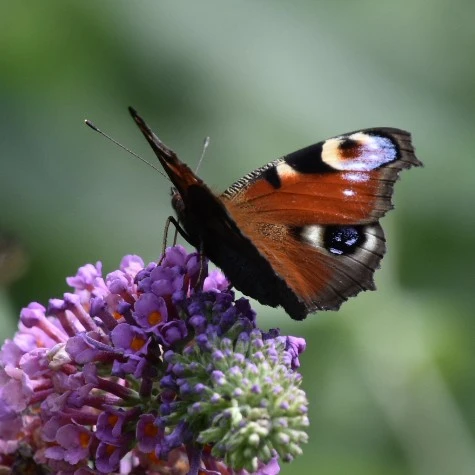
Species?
Aglais io
